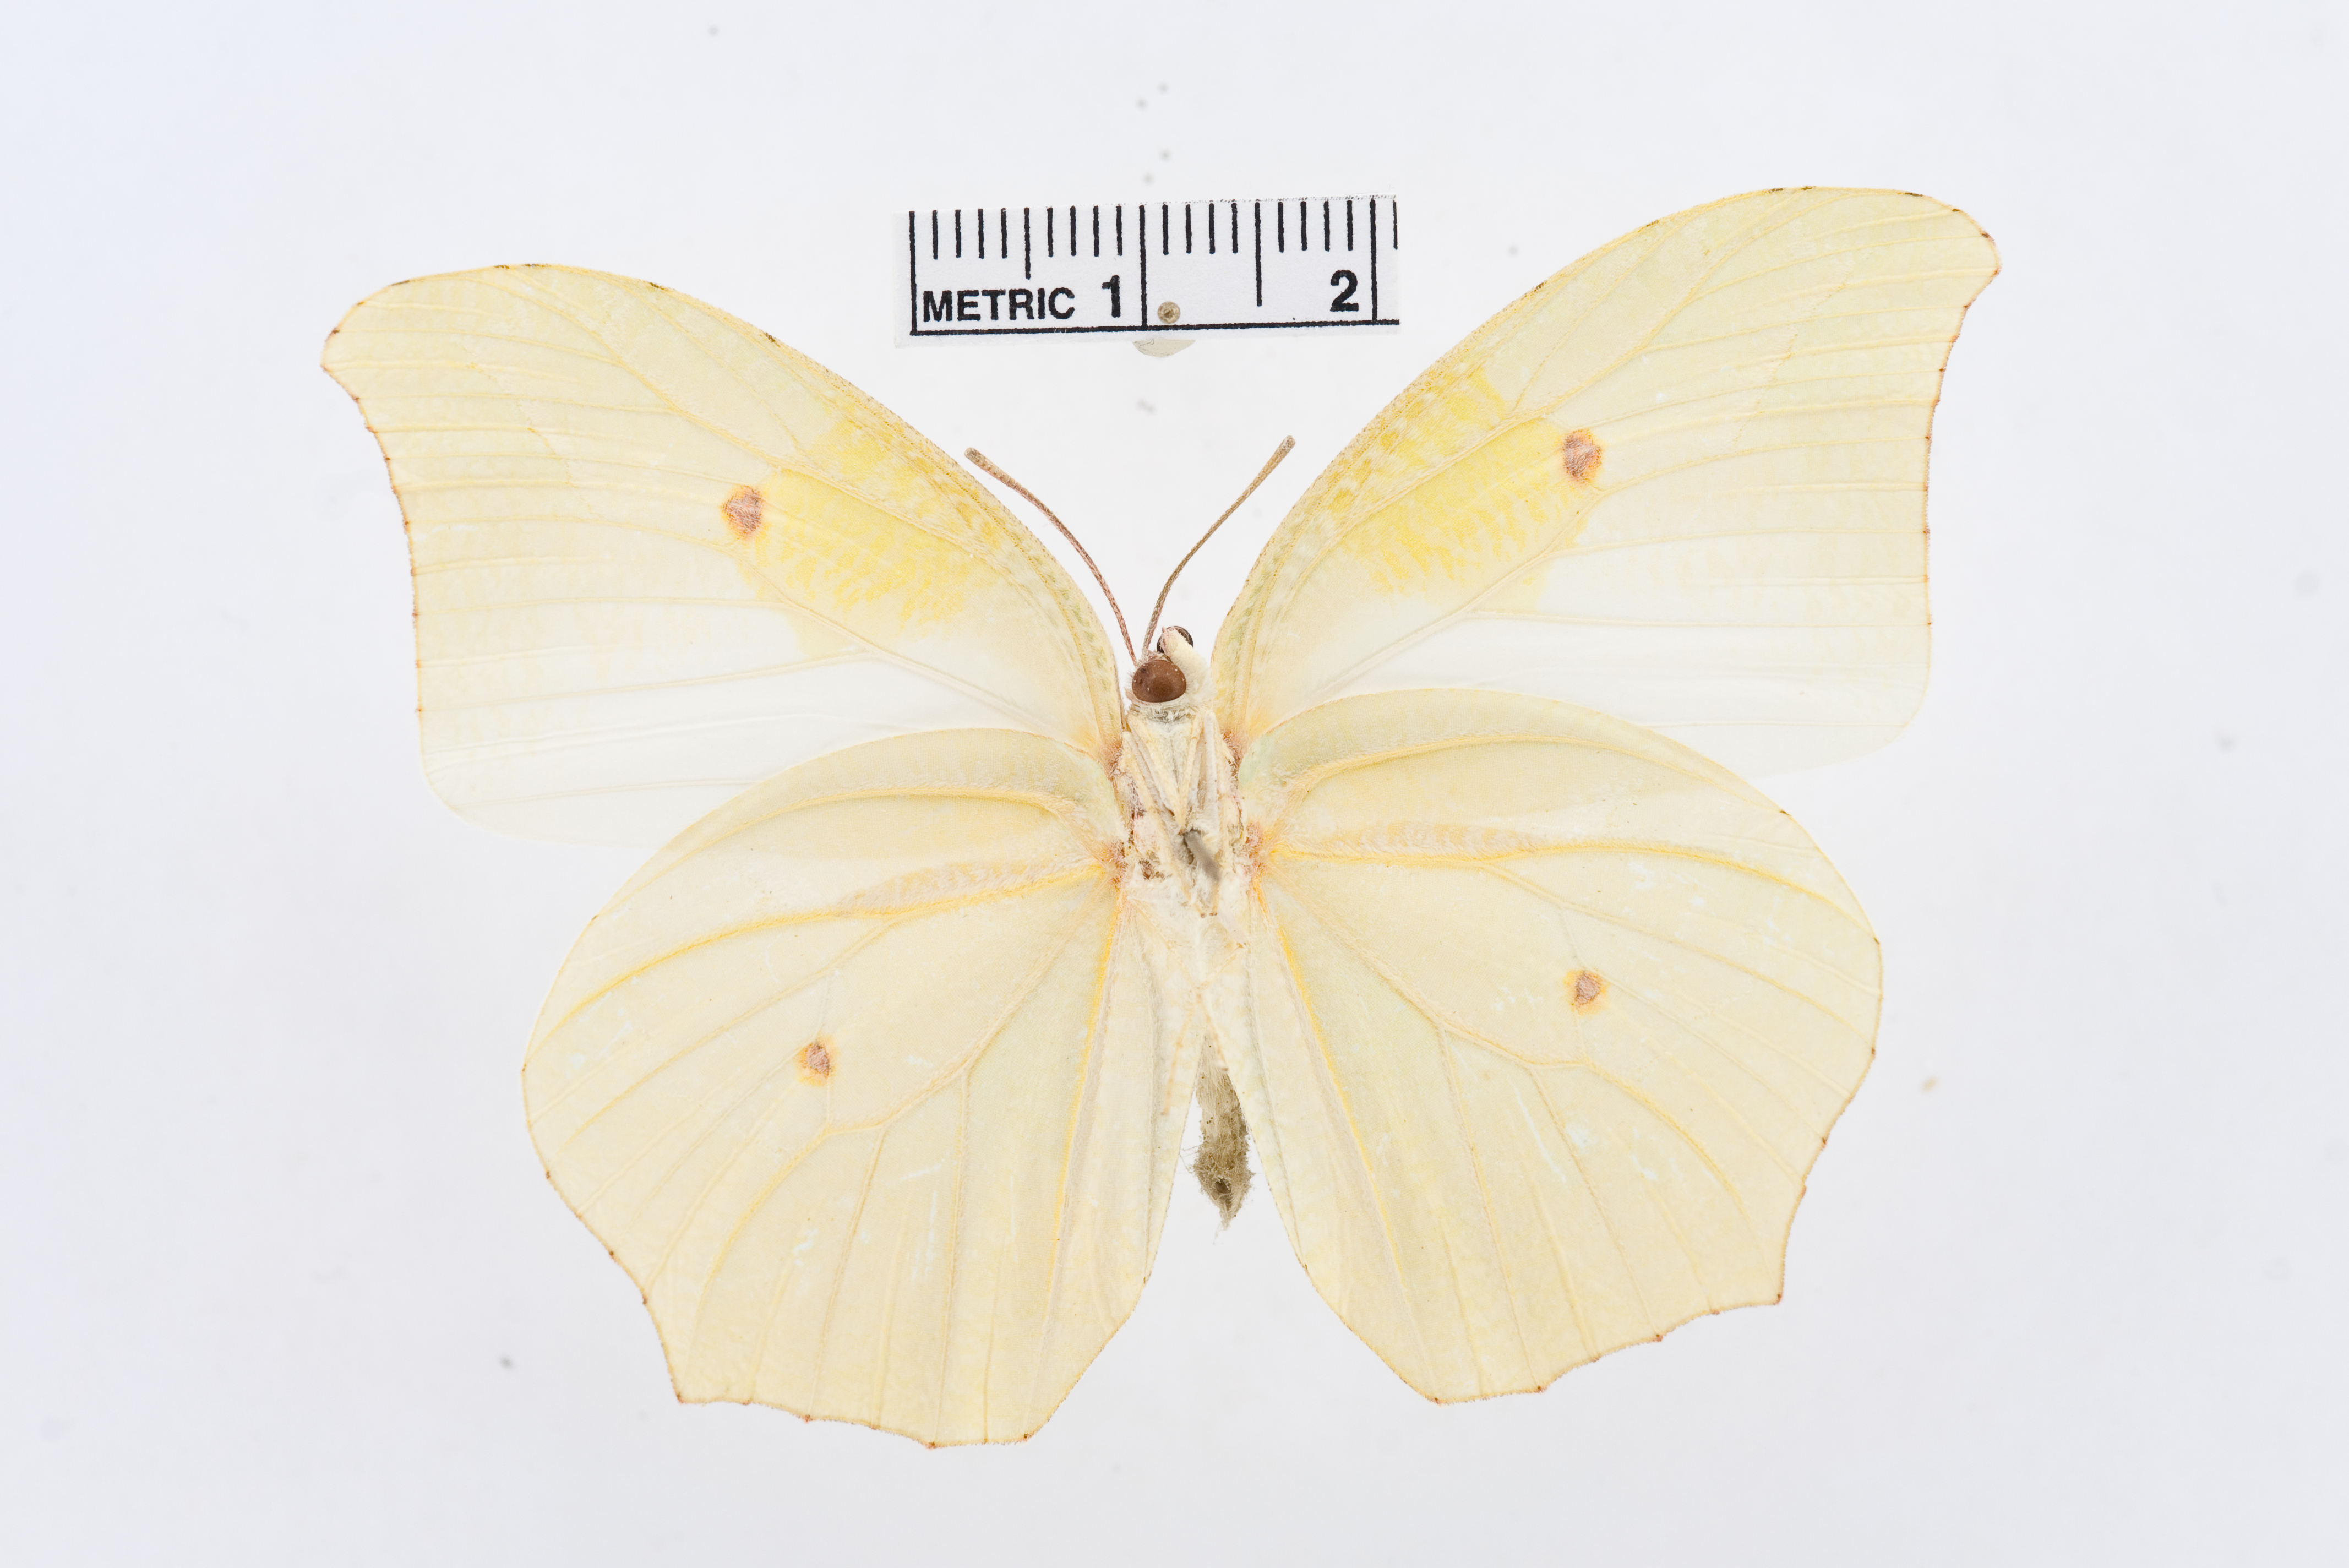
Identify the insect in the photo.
Anteos clorinde
